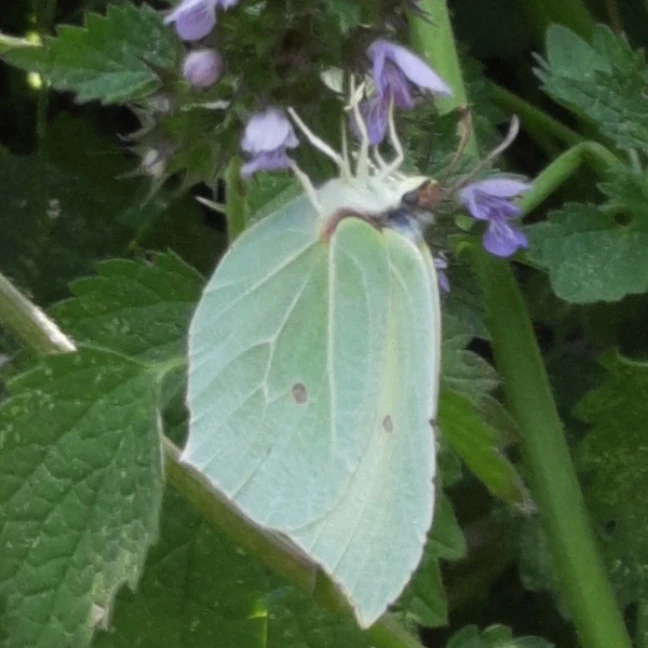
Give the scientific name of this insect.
Gonepteryx rhamni
